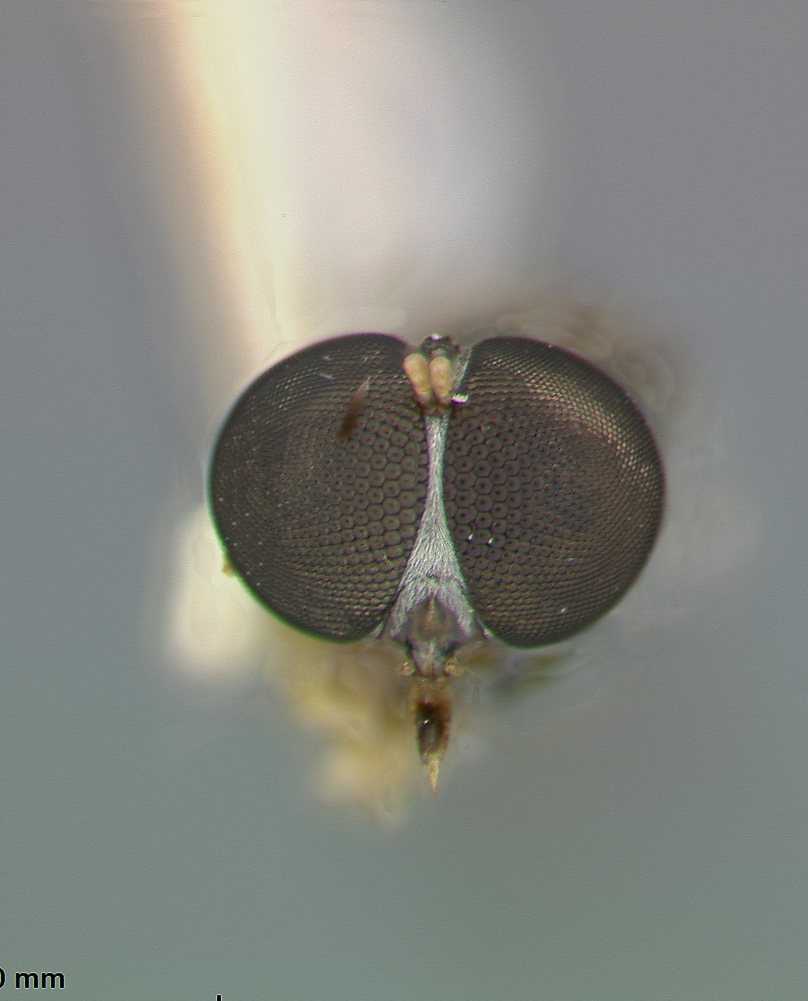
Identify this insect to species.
Lobos himalayae
